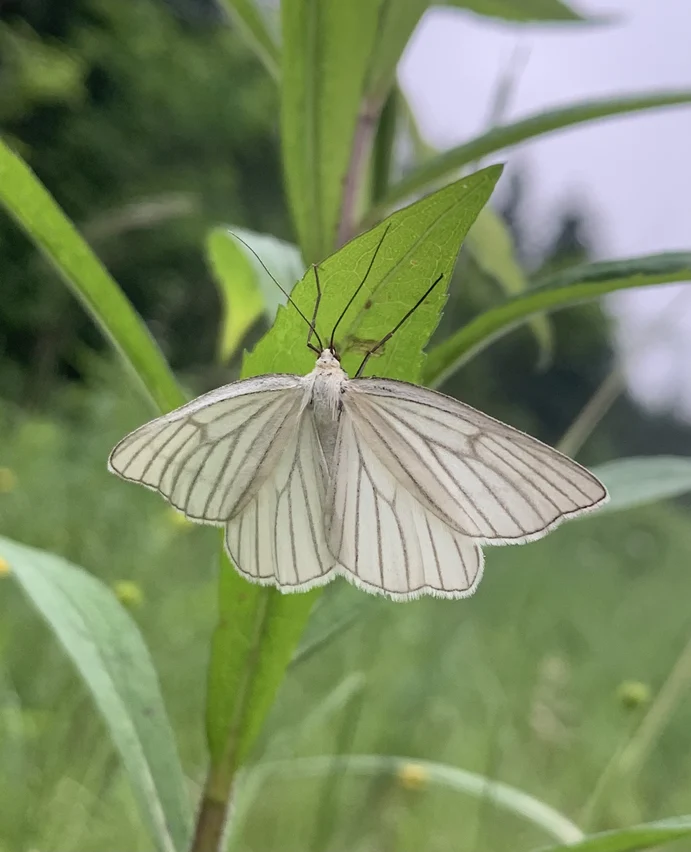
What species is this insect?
Siona lineata
